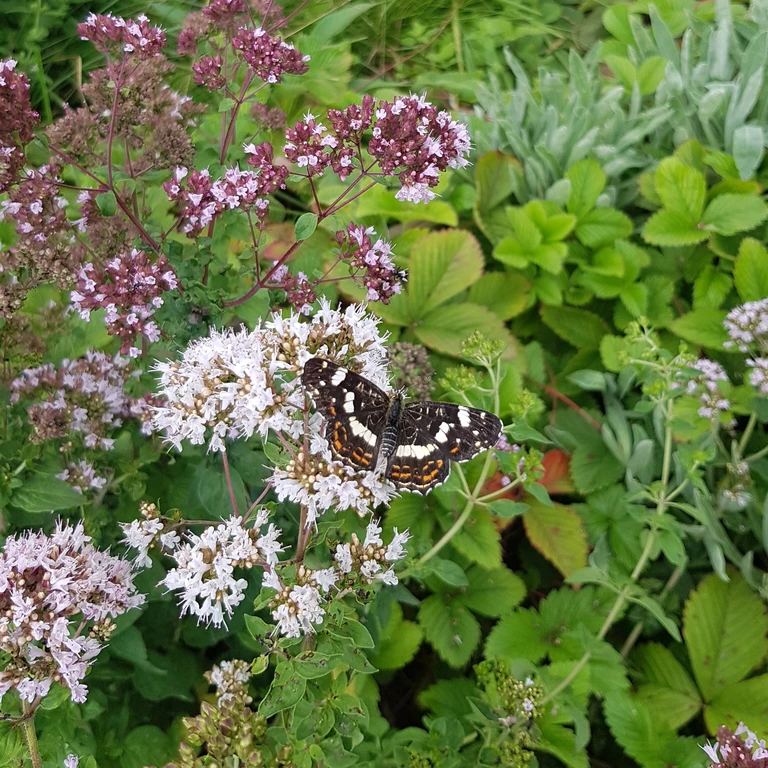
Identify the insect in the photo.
Araschnia levana
